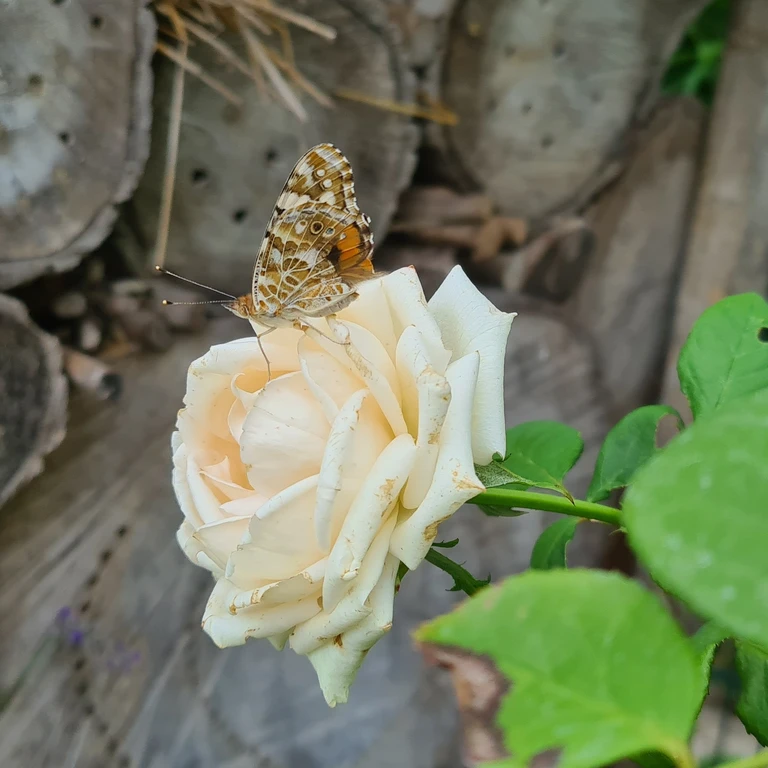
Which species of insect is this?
Vanessa cardui
